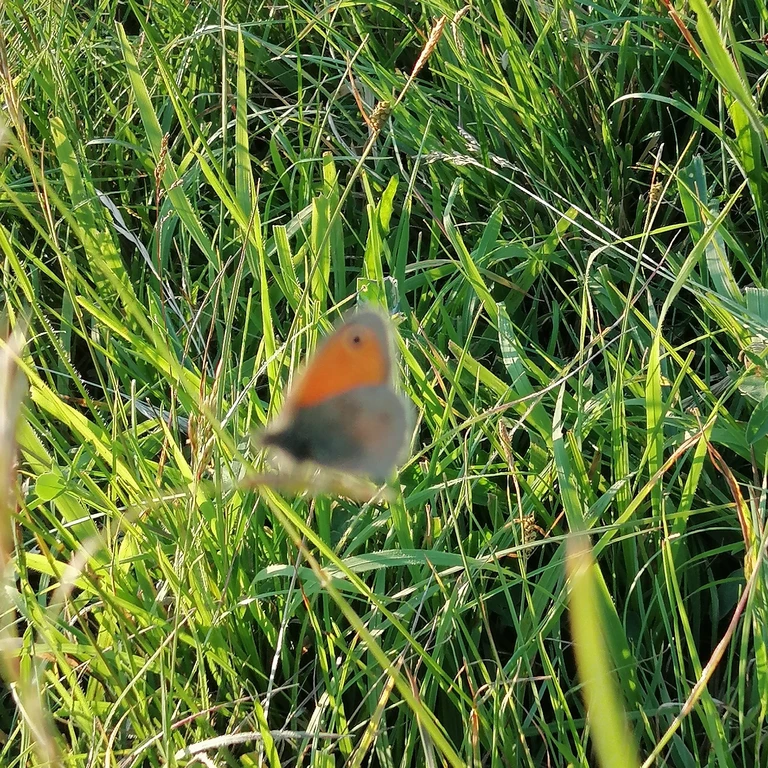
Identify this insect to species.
Coenonympha pamphilus
